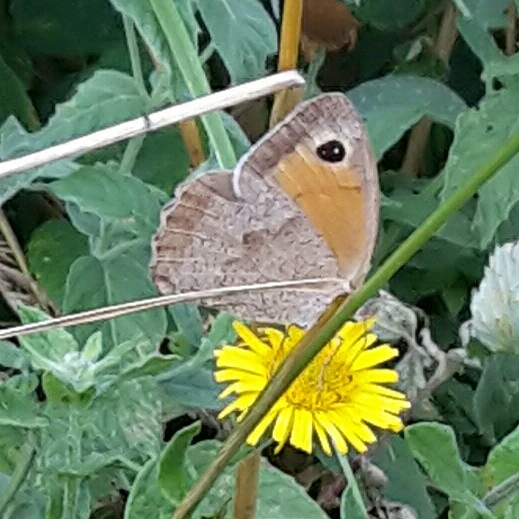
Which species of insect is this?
Maniola jurtina
